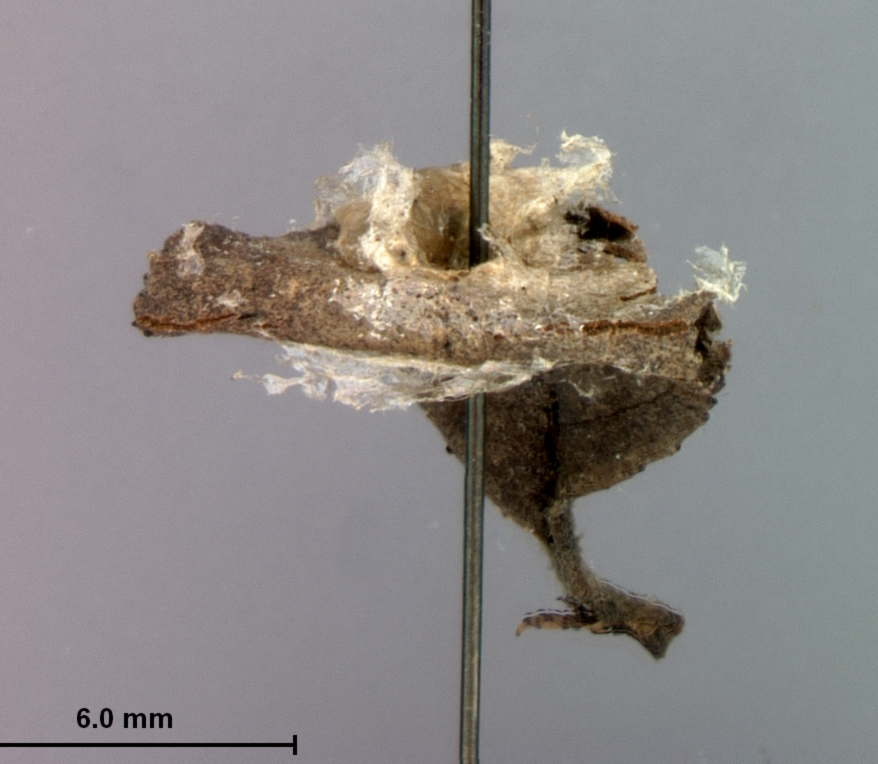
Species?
Priophorus crataegi
